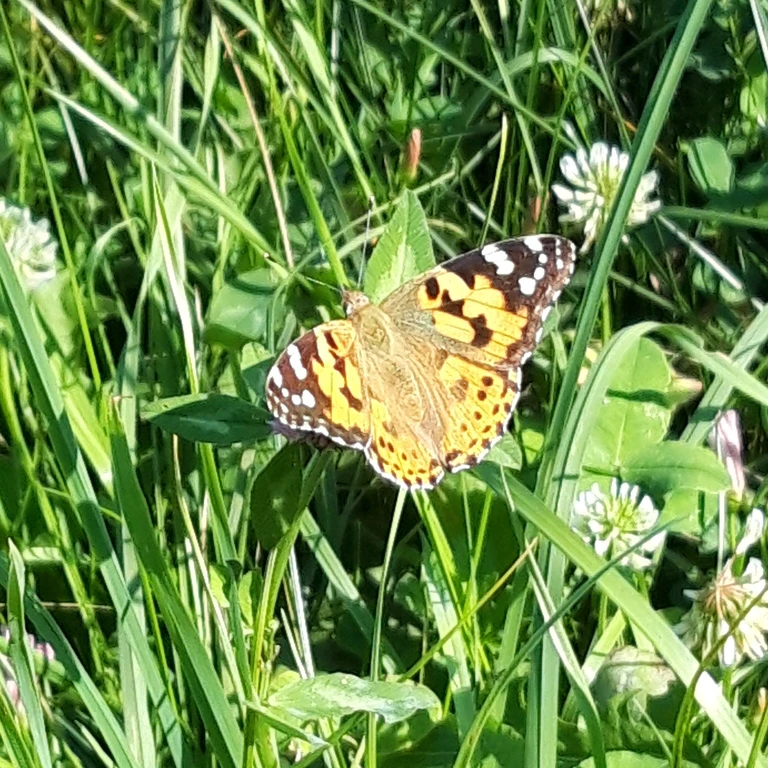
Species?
Vanessa cardui
